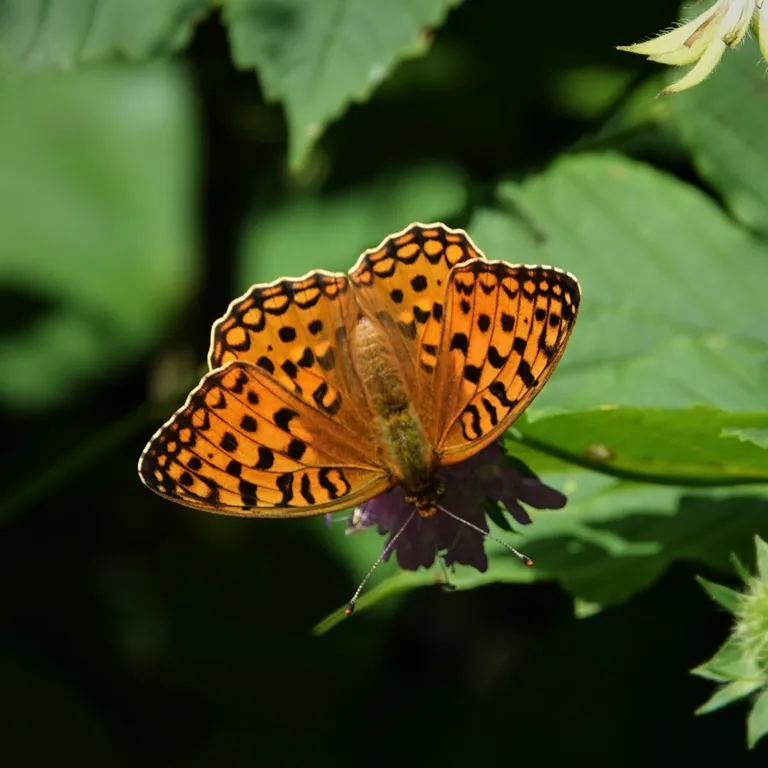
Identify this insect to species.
Fabriciana adippe
